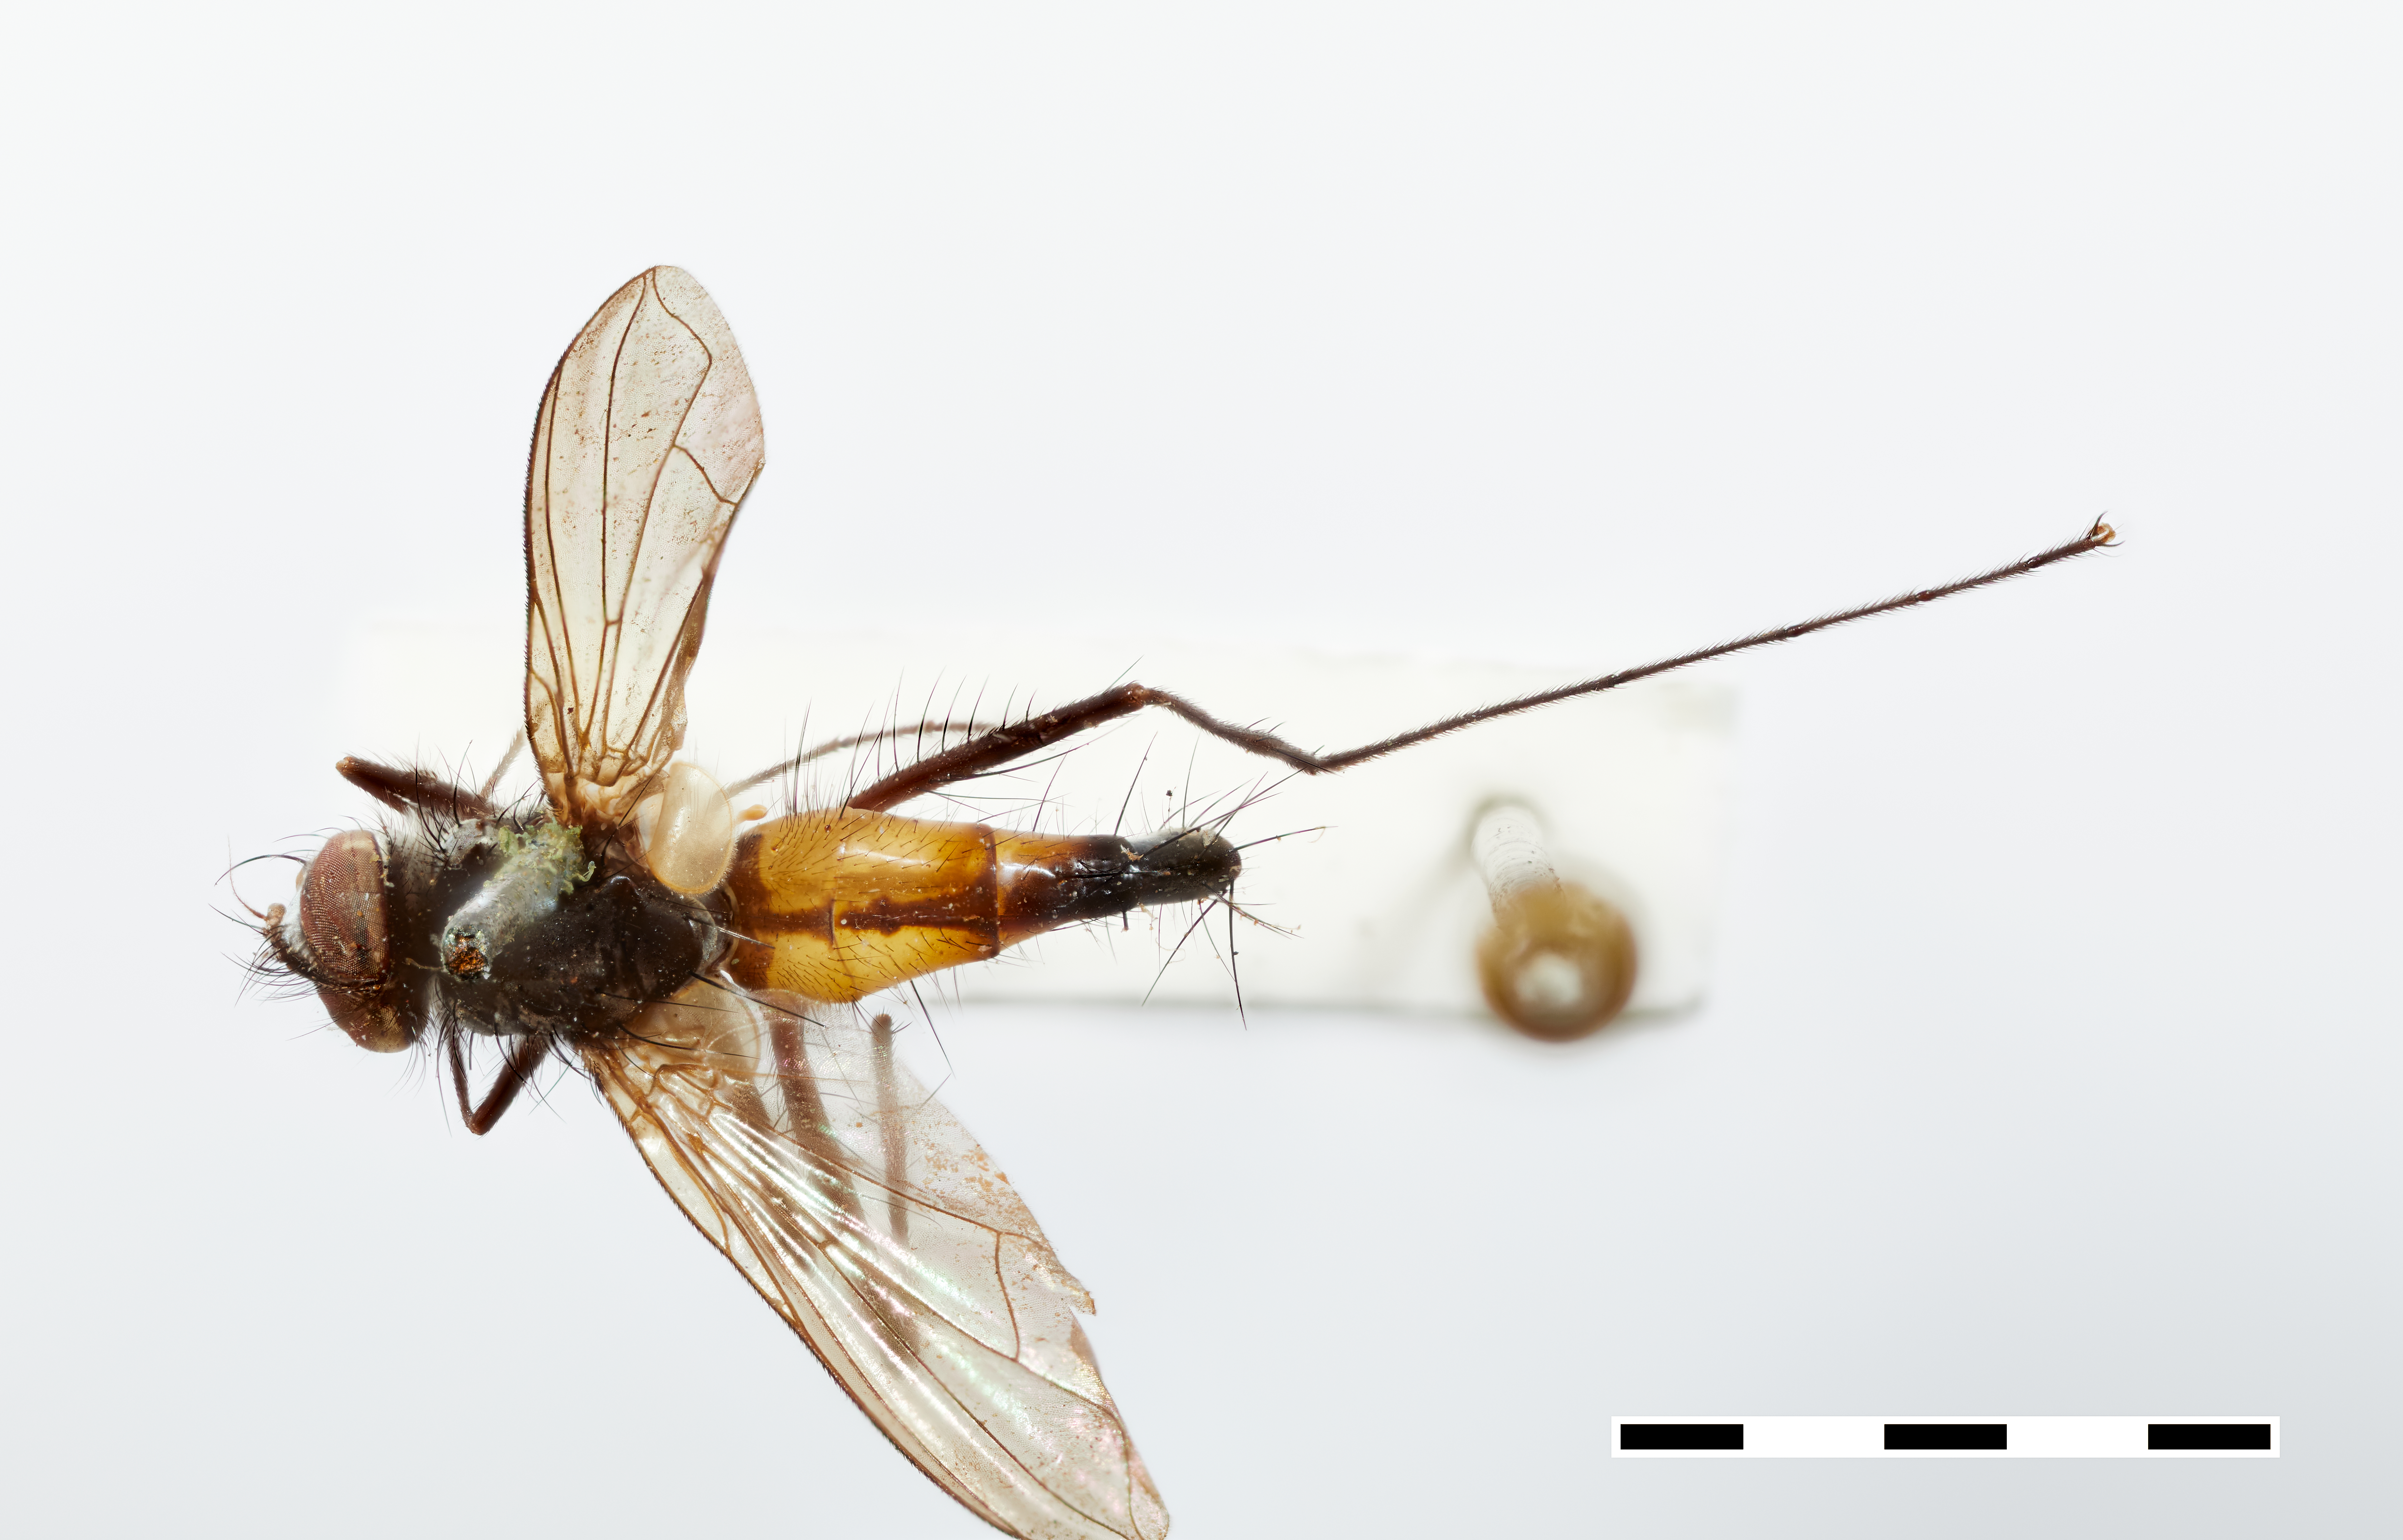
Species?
Dexiomimops longipes
